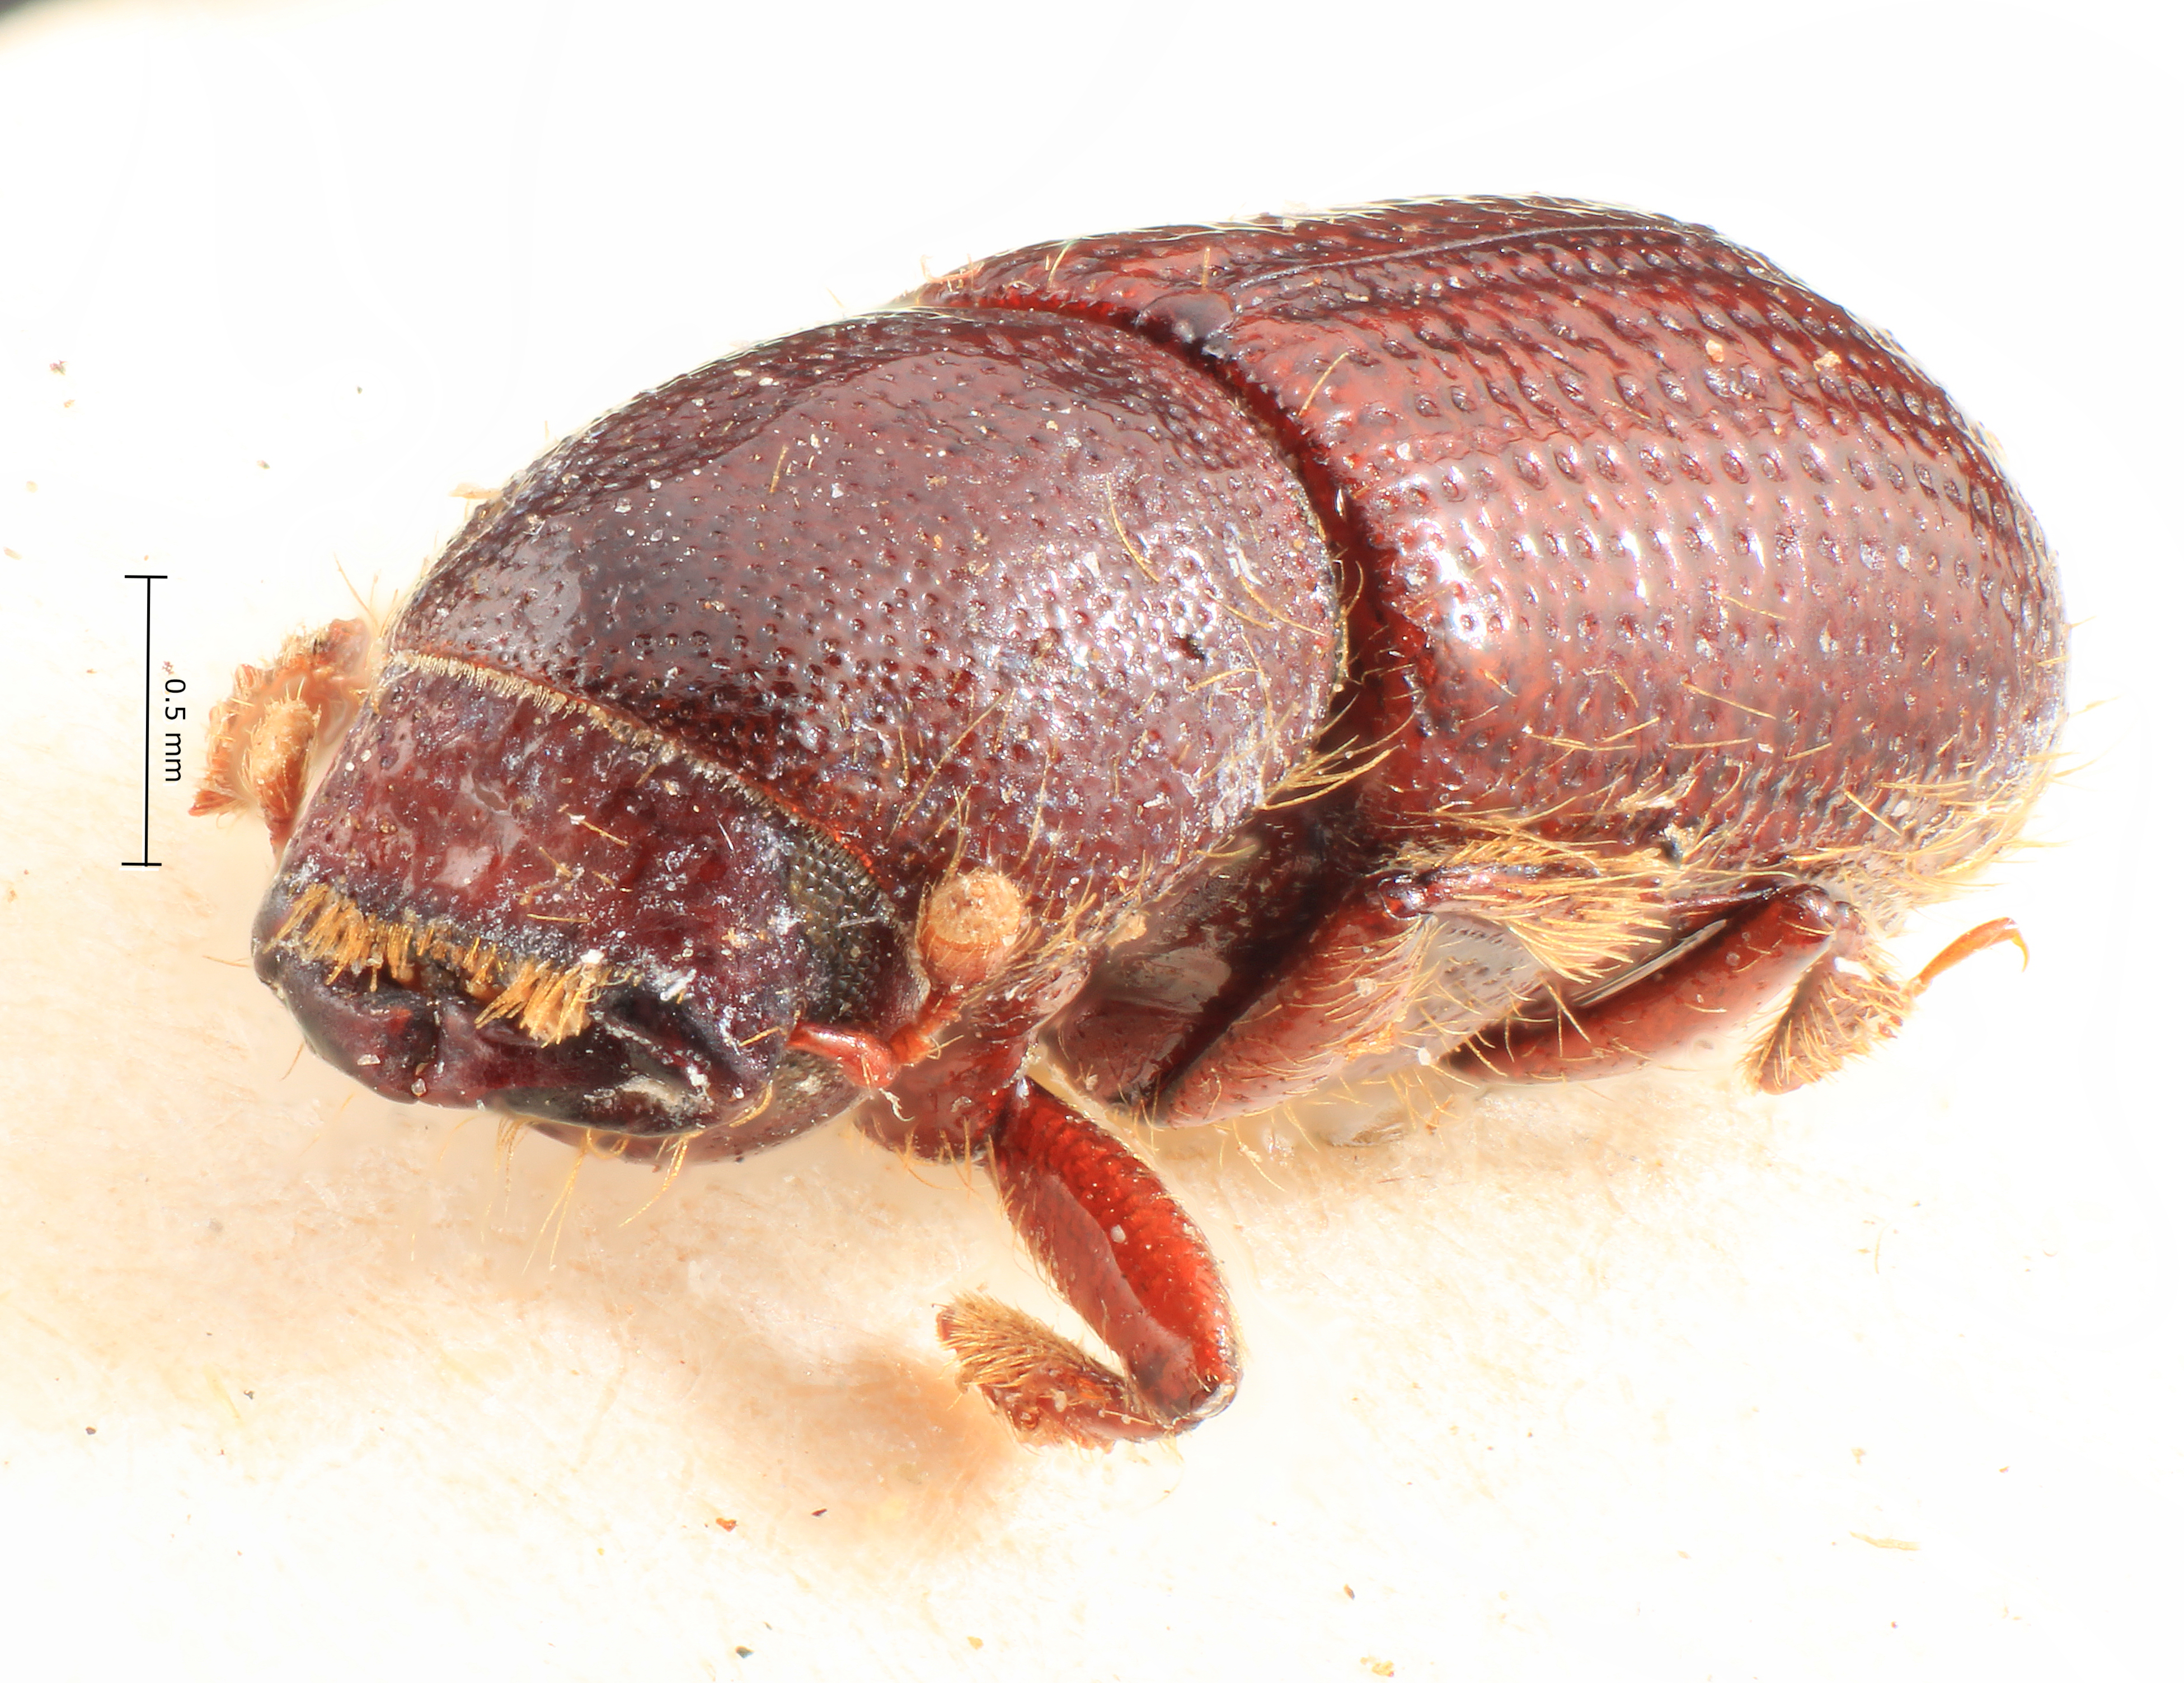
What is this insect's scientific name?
Dryocoetes longicollis
